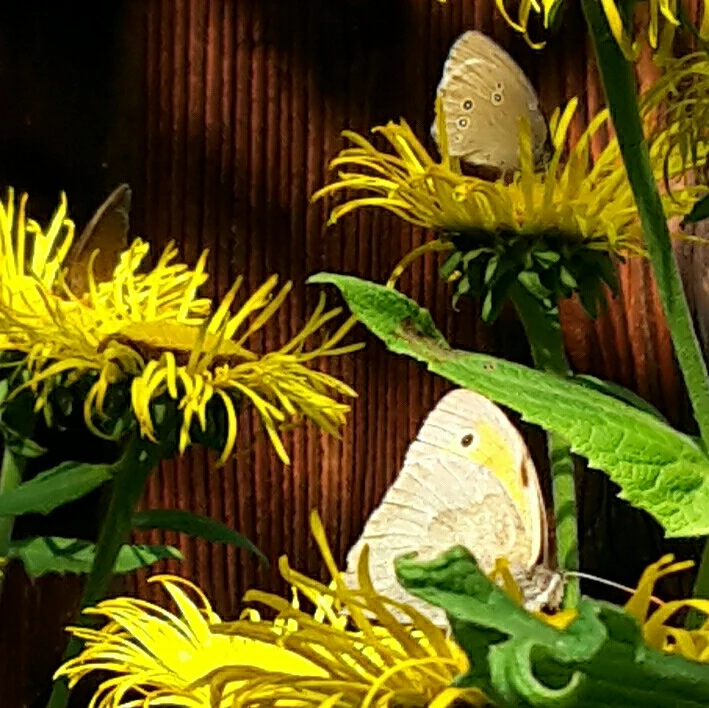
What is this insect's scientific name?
Maniola jurtina
